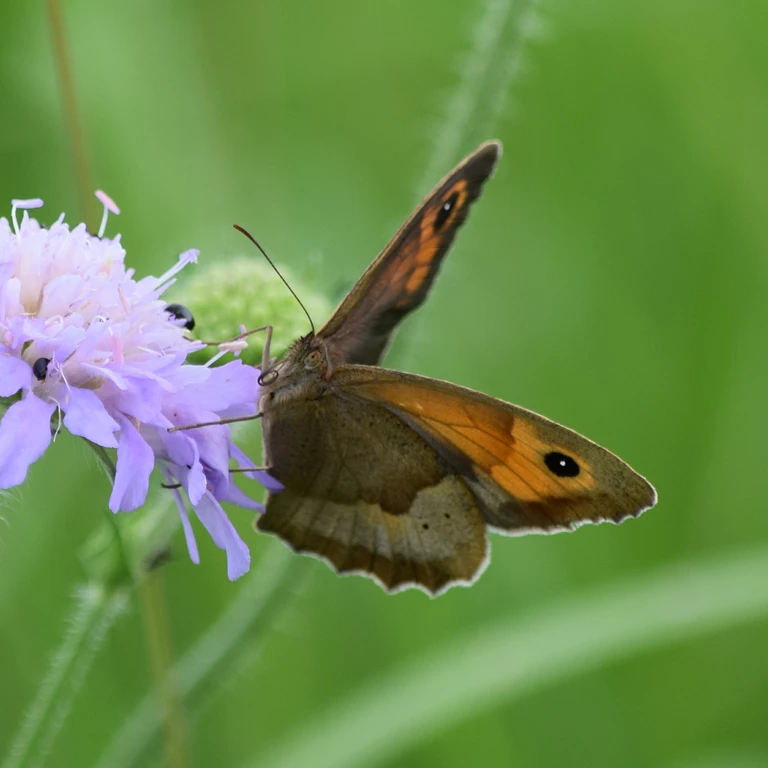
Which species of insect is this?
Maniola jurtina
